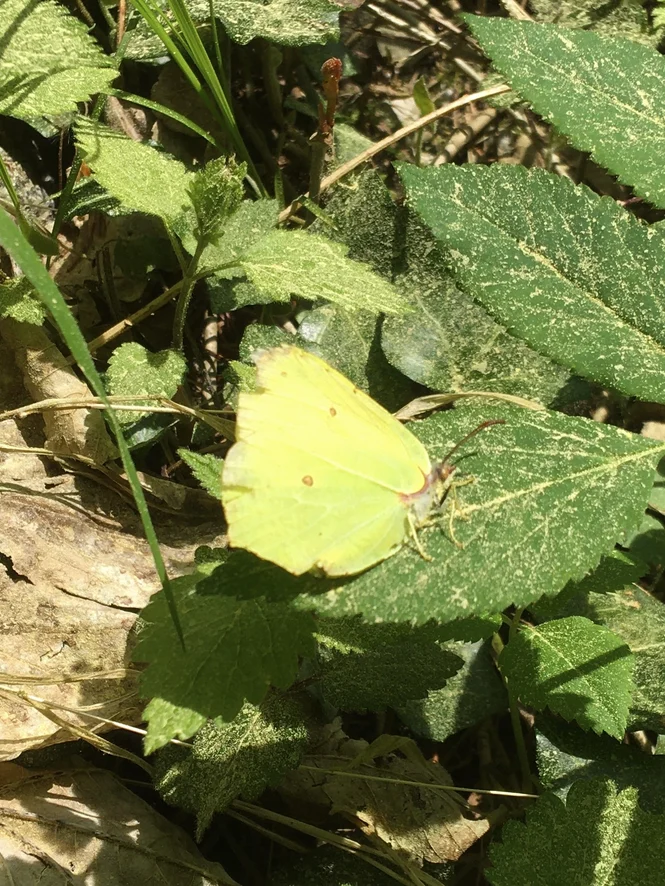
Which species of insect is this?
Gonepteryx rhamni
